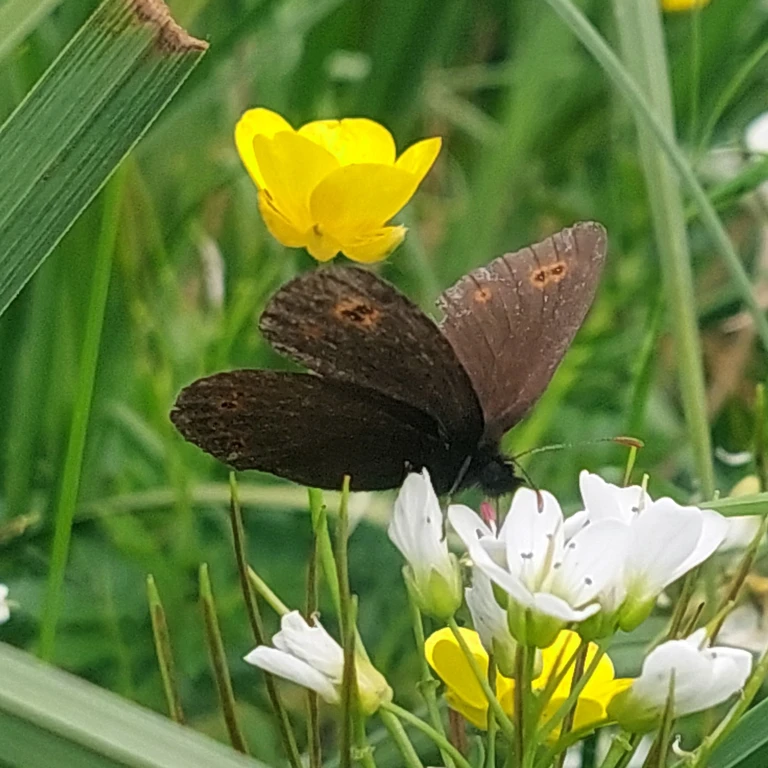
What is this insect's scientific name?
Erebia medusa
